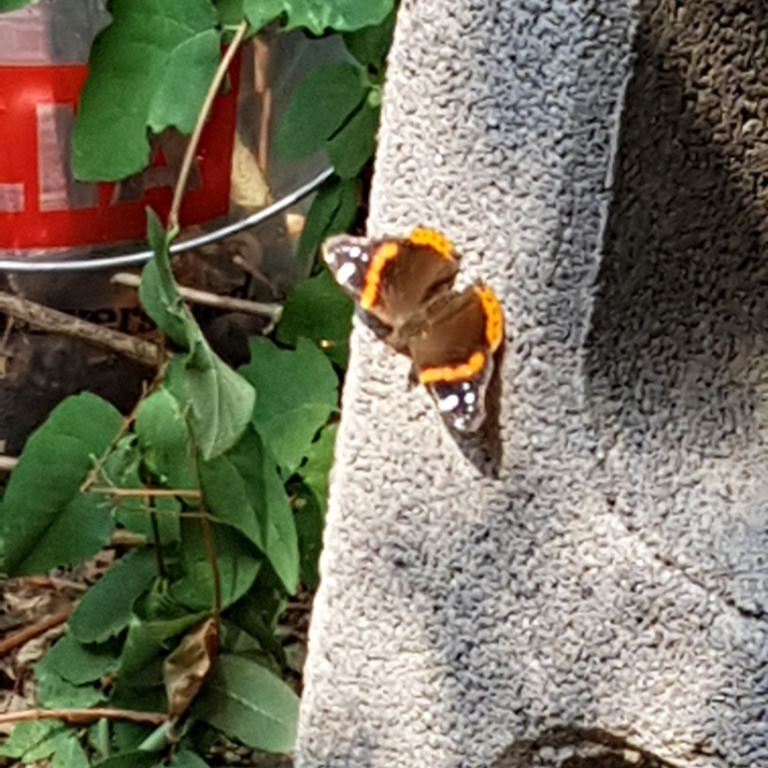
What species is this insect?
Vanessa atalanta
